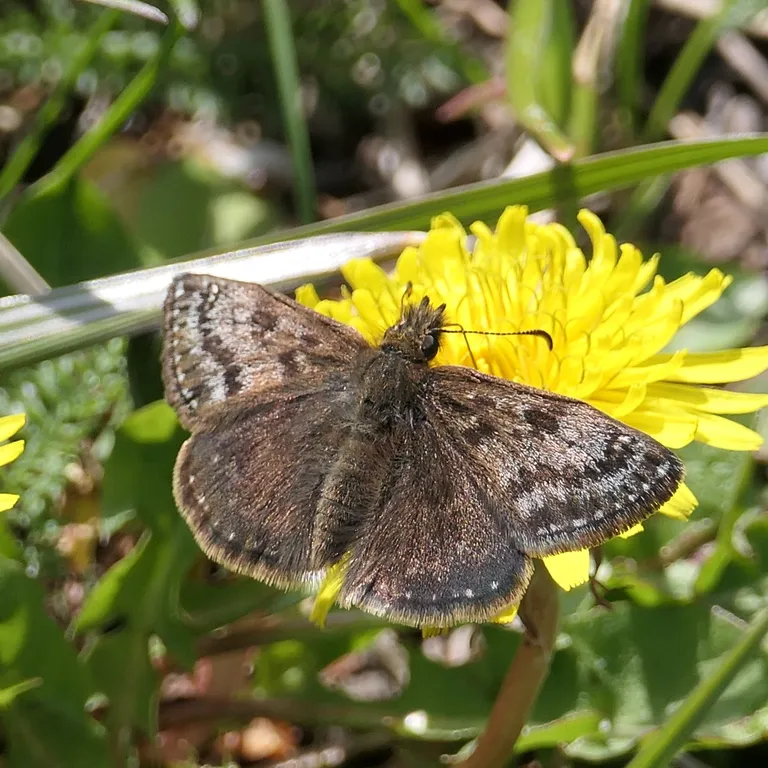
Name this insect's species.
Erynnis tages
